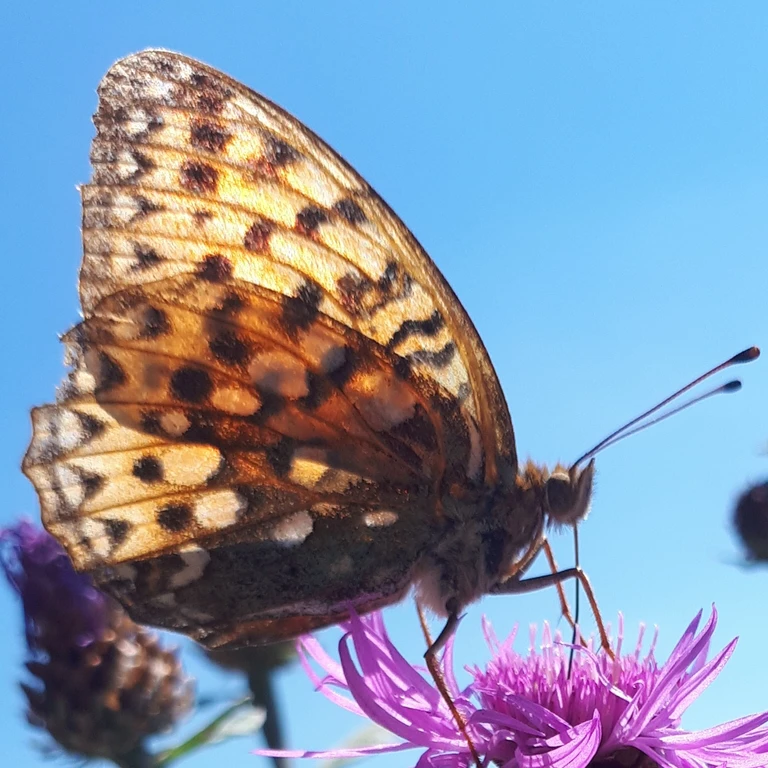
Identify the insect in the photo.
Speyeria aglaja
